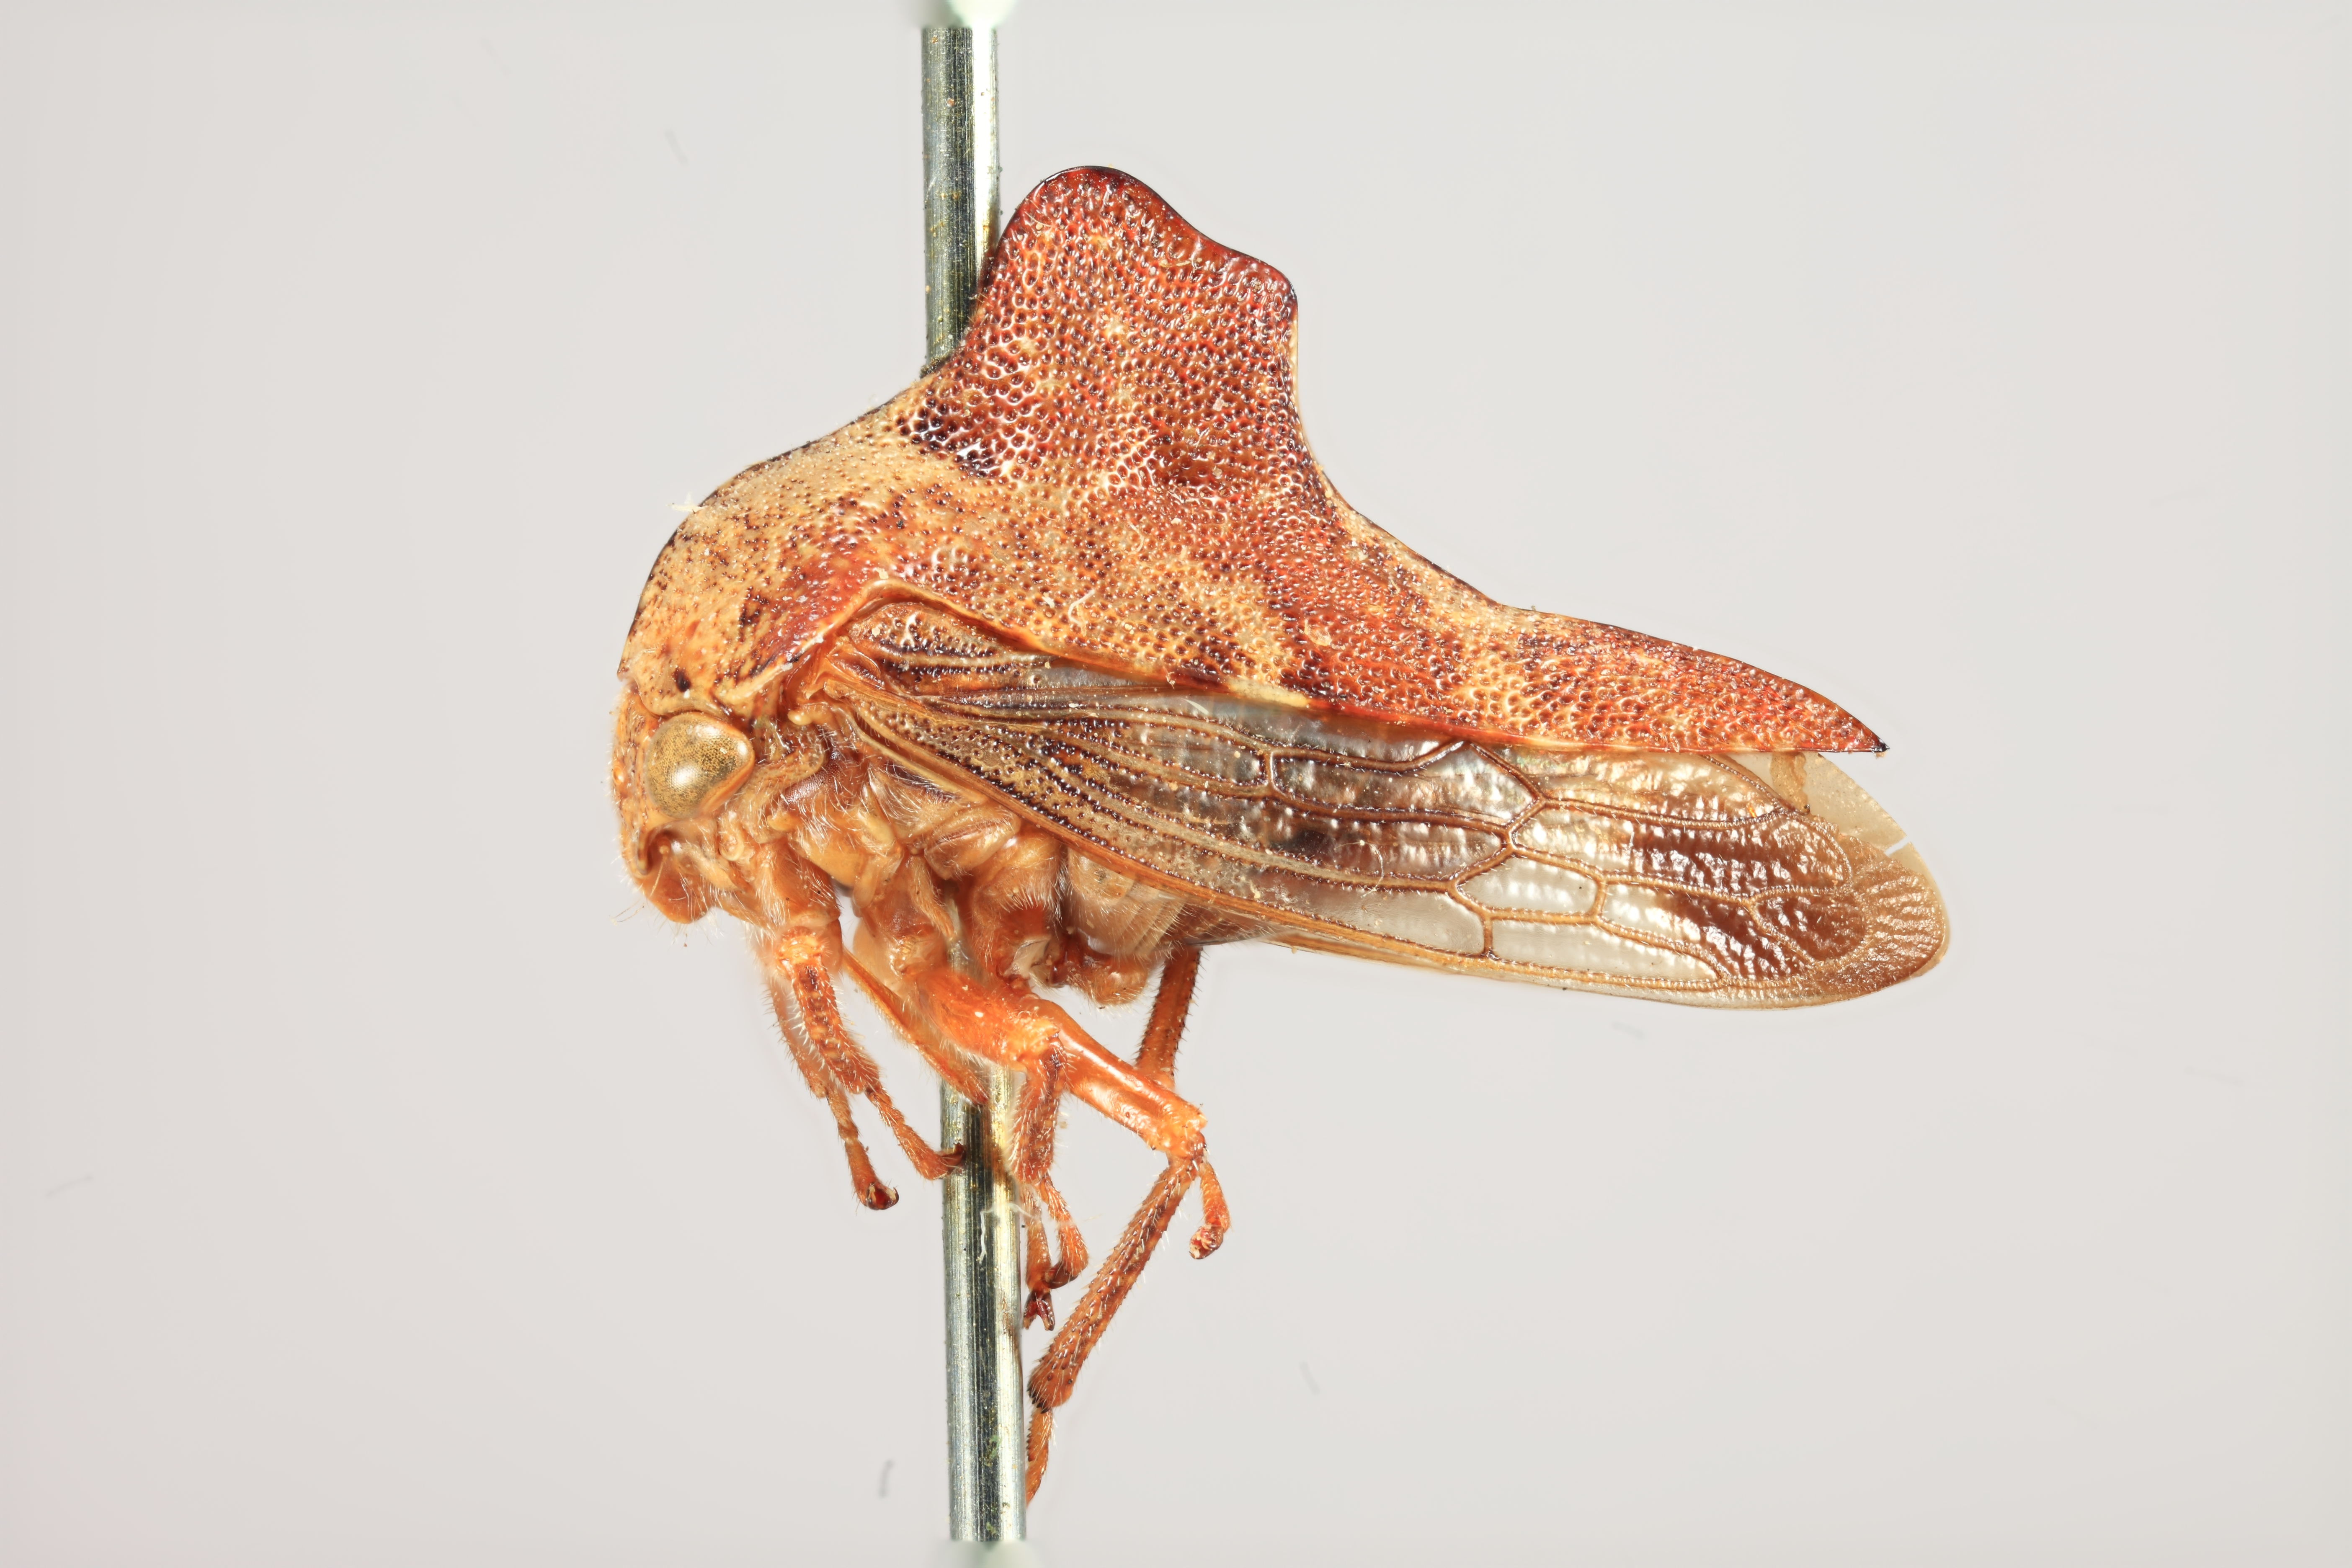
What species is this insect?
Heliria rubidella
